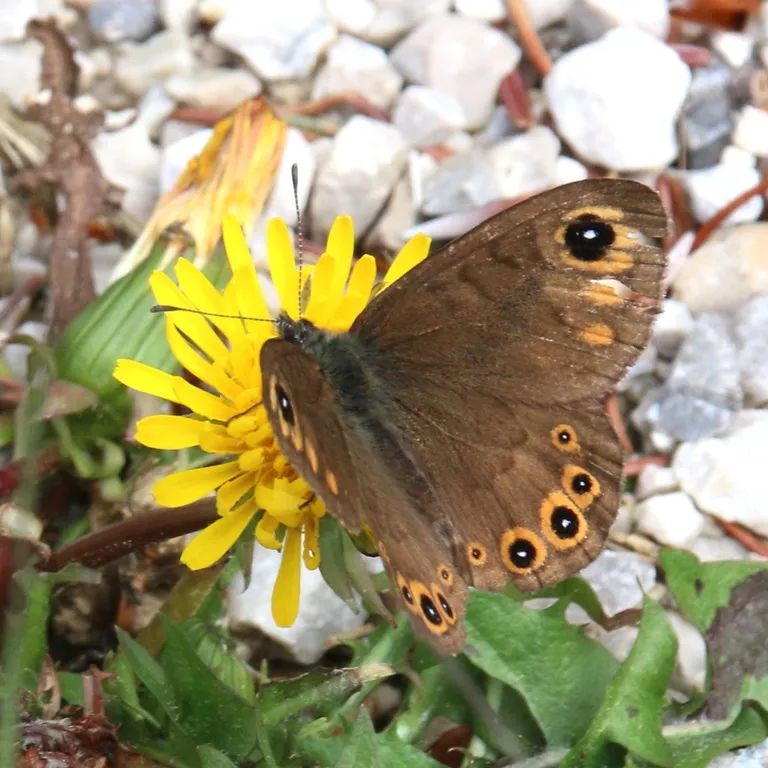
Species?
Lasiommata petropolitana (also Pararge petropolitana)
